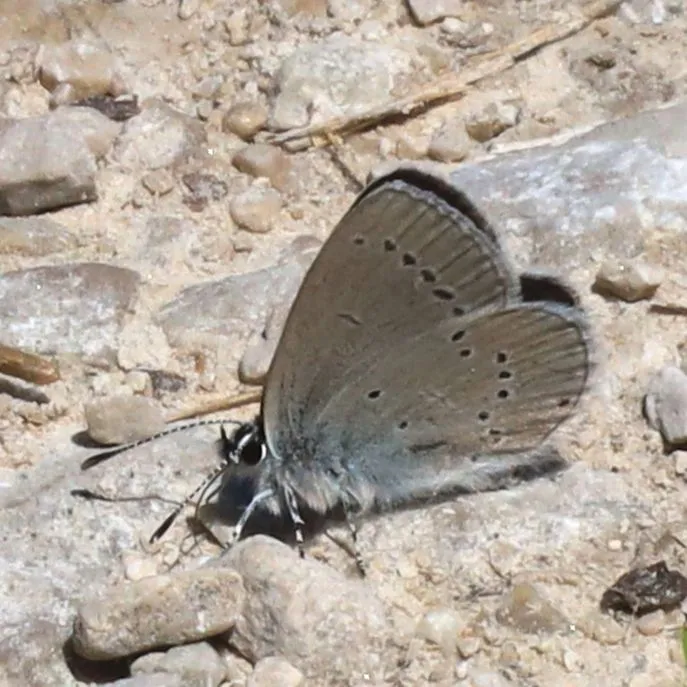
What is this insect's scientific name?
Cupido minimus
